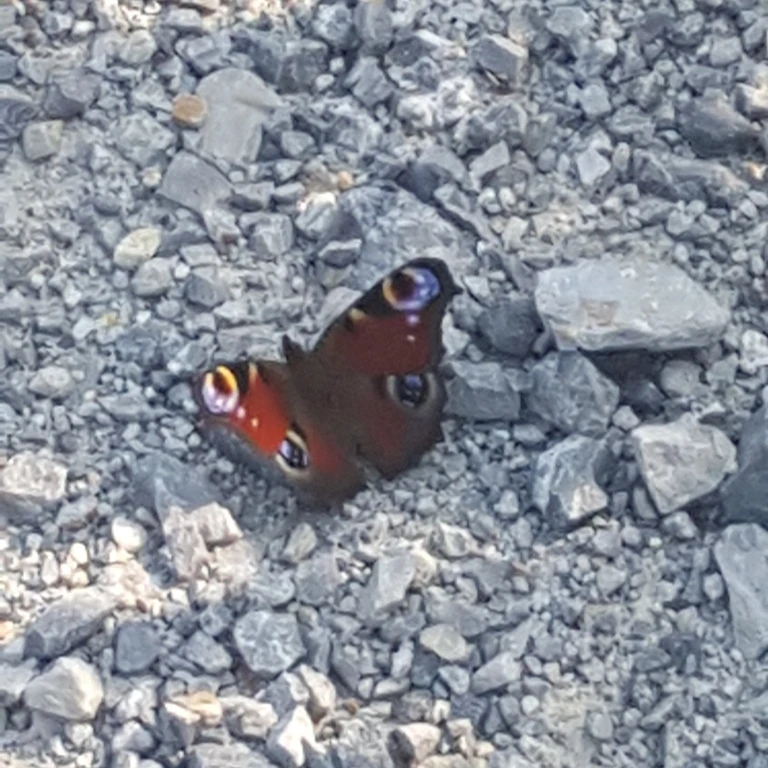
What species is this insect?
Aglais io
